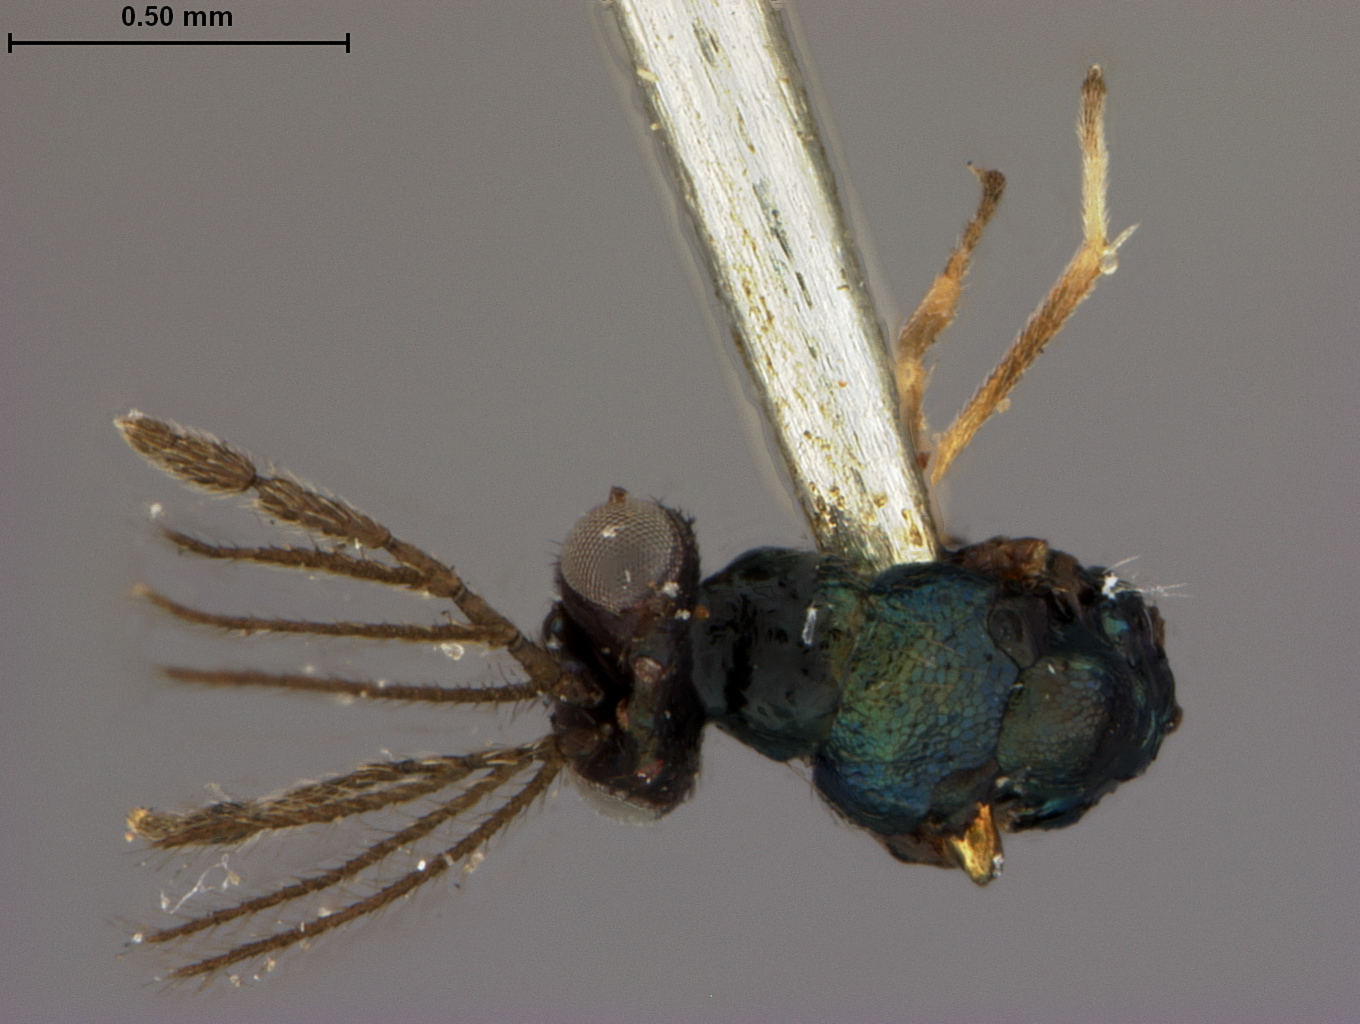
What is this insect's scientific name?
Eulophus kukakensis
